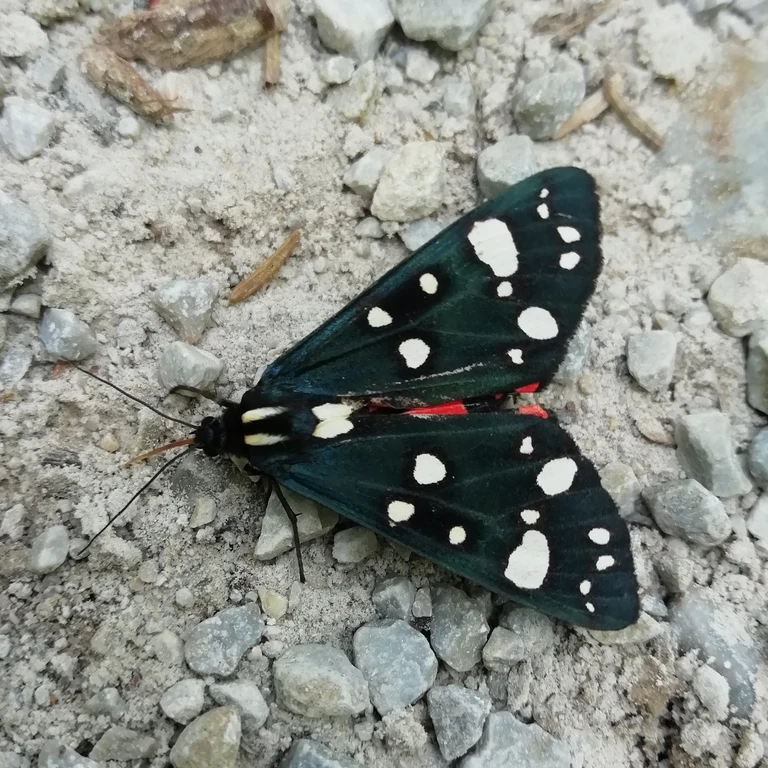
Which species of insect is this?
Callimorpha dominula
